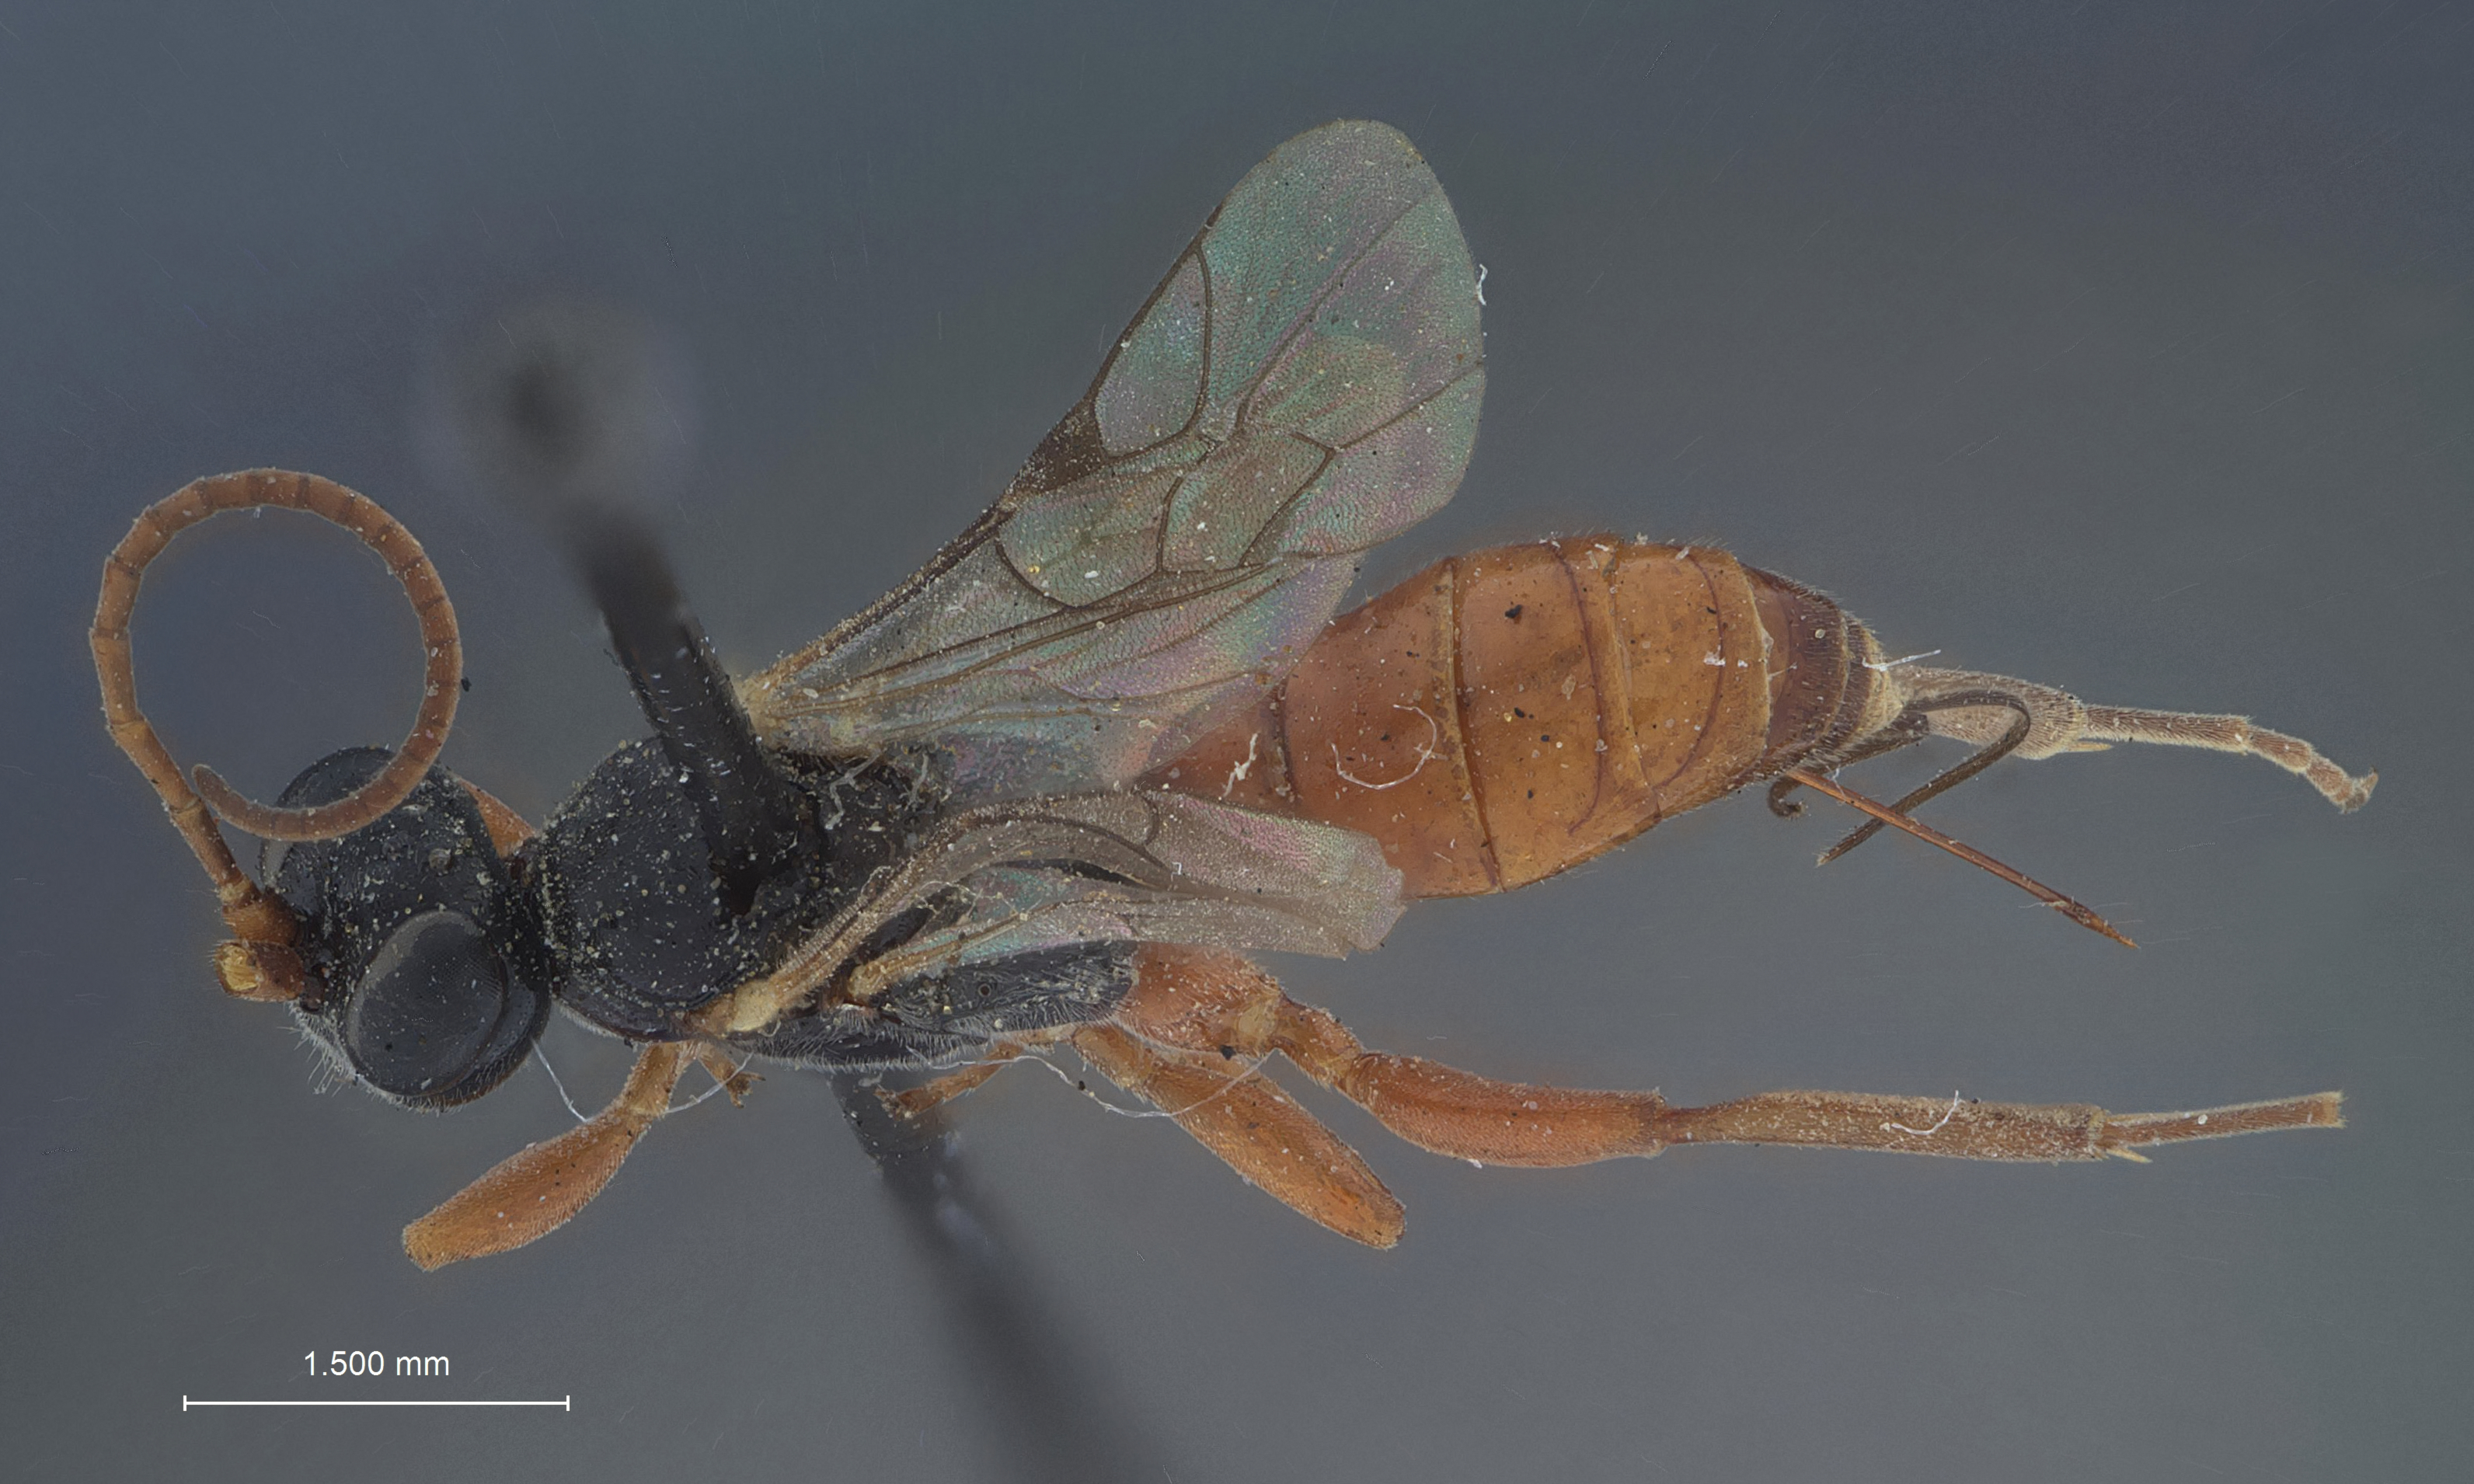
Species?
Phygadeuon neodiprioni
